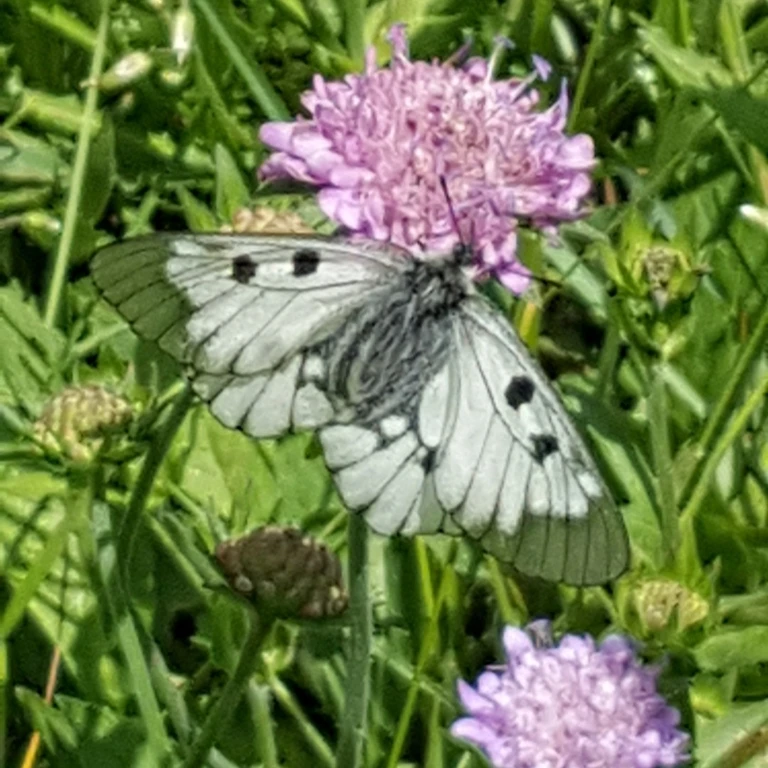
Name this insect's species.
Parnassius mnemosyne
